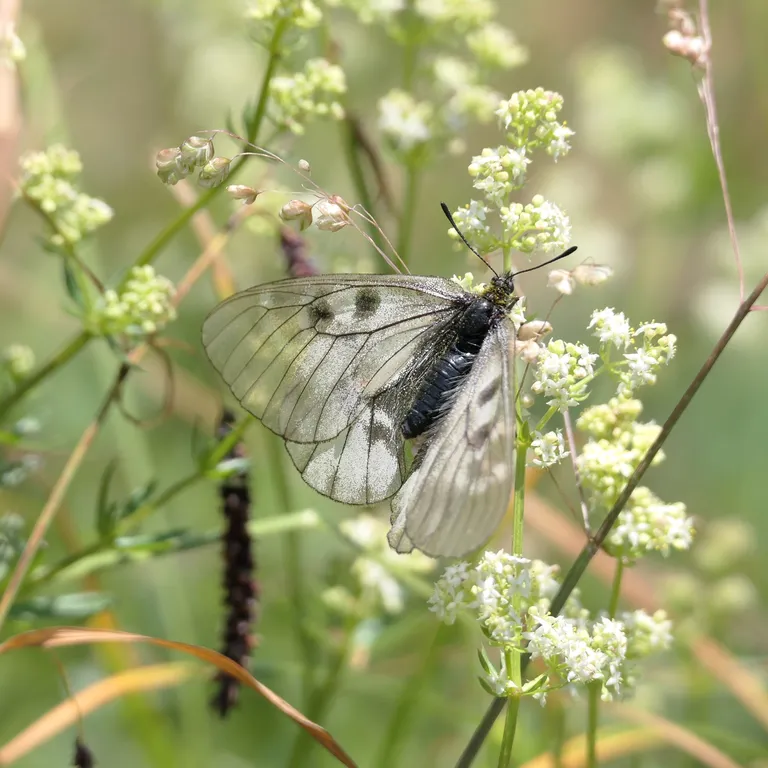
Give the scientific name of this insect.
Parnassius mnemosyne
